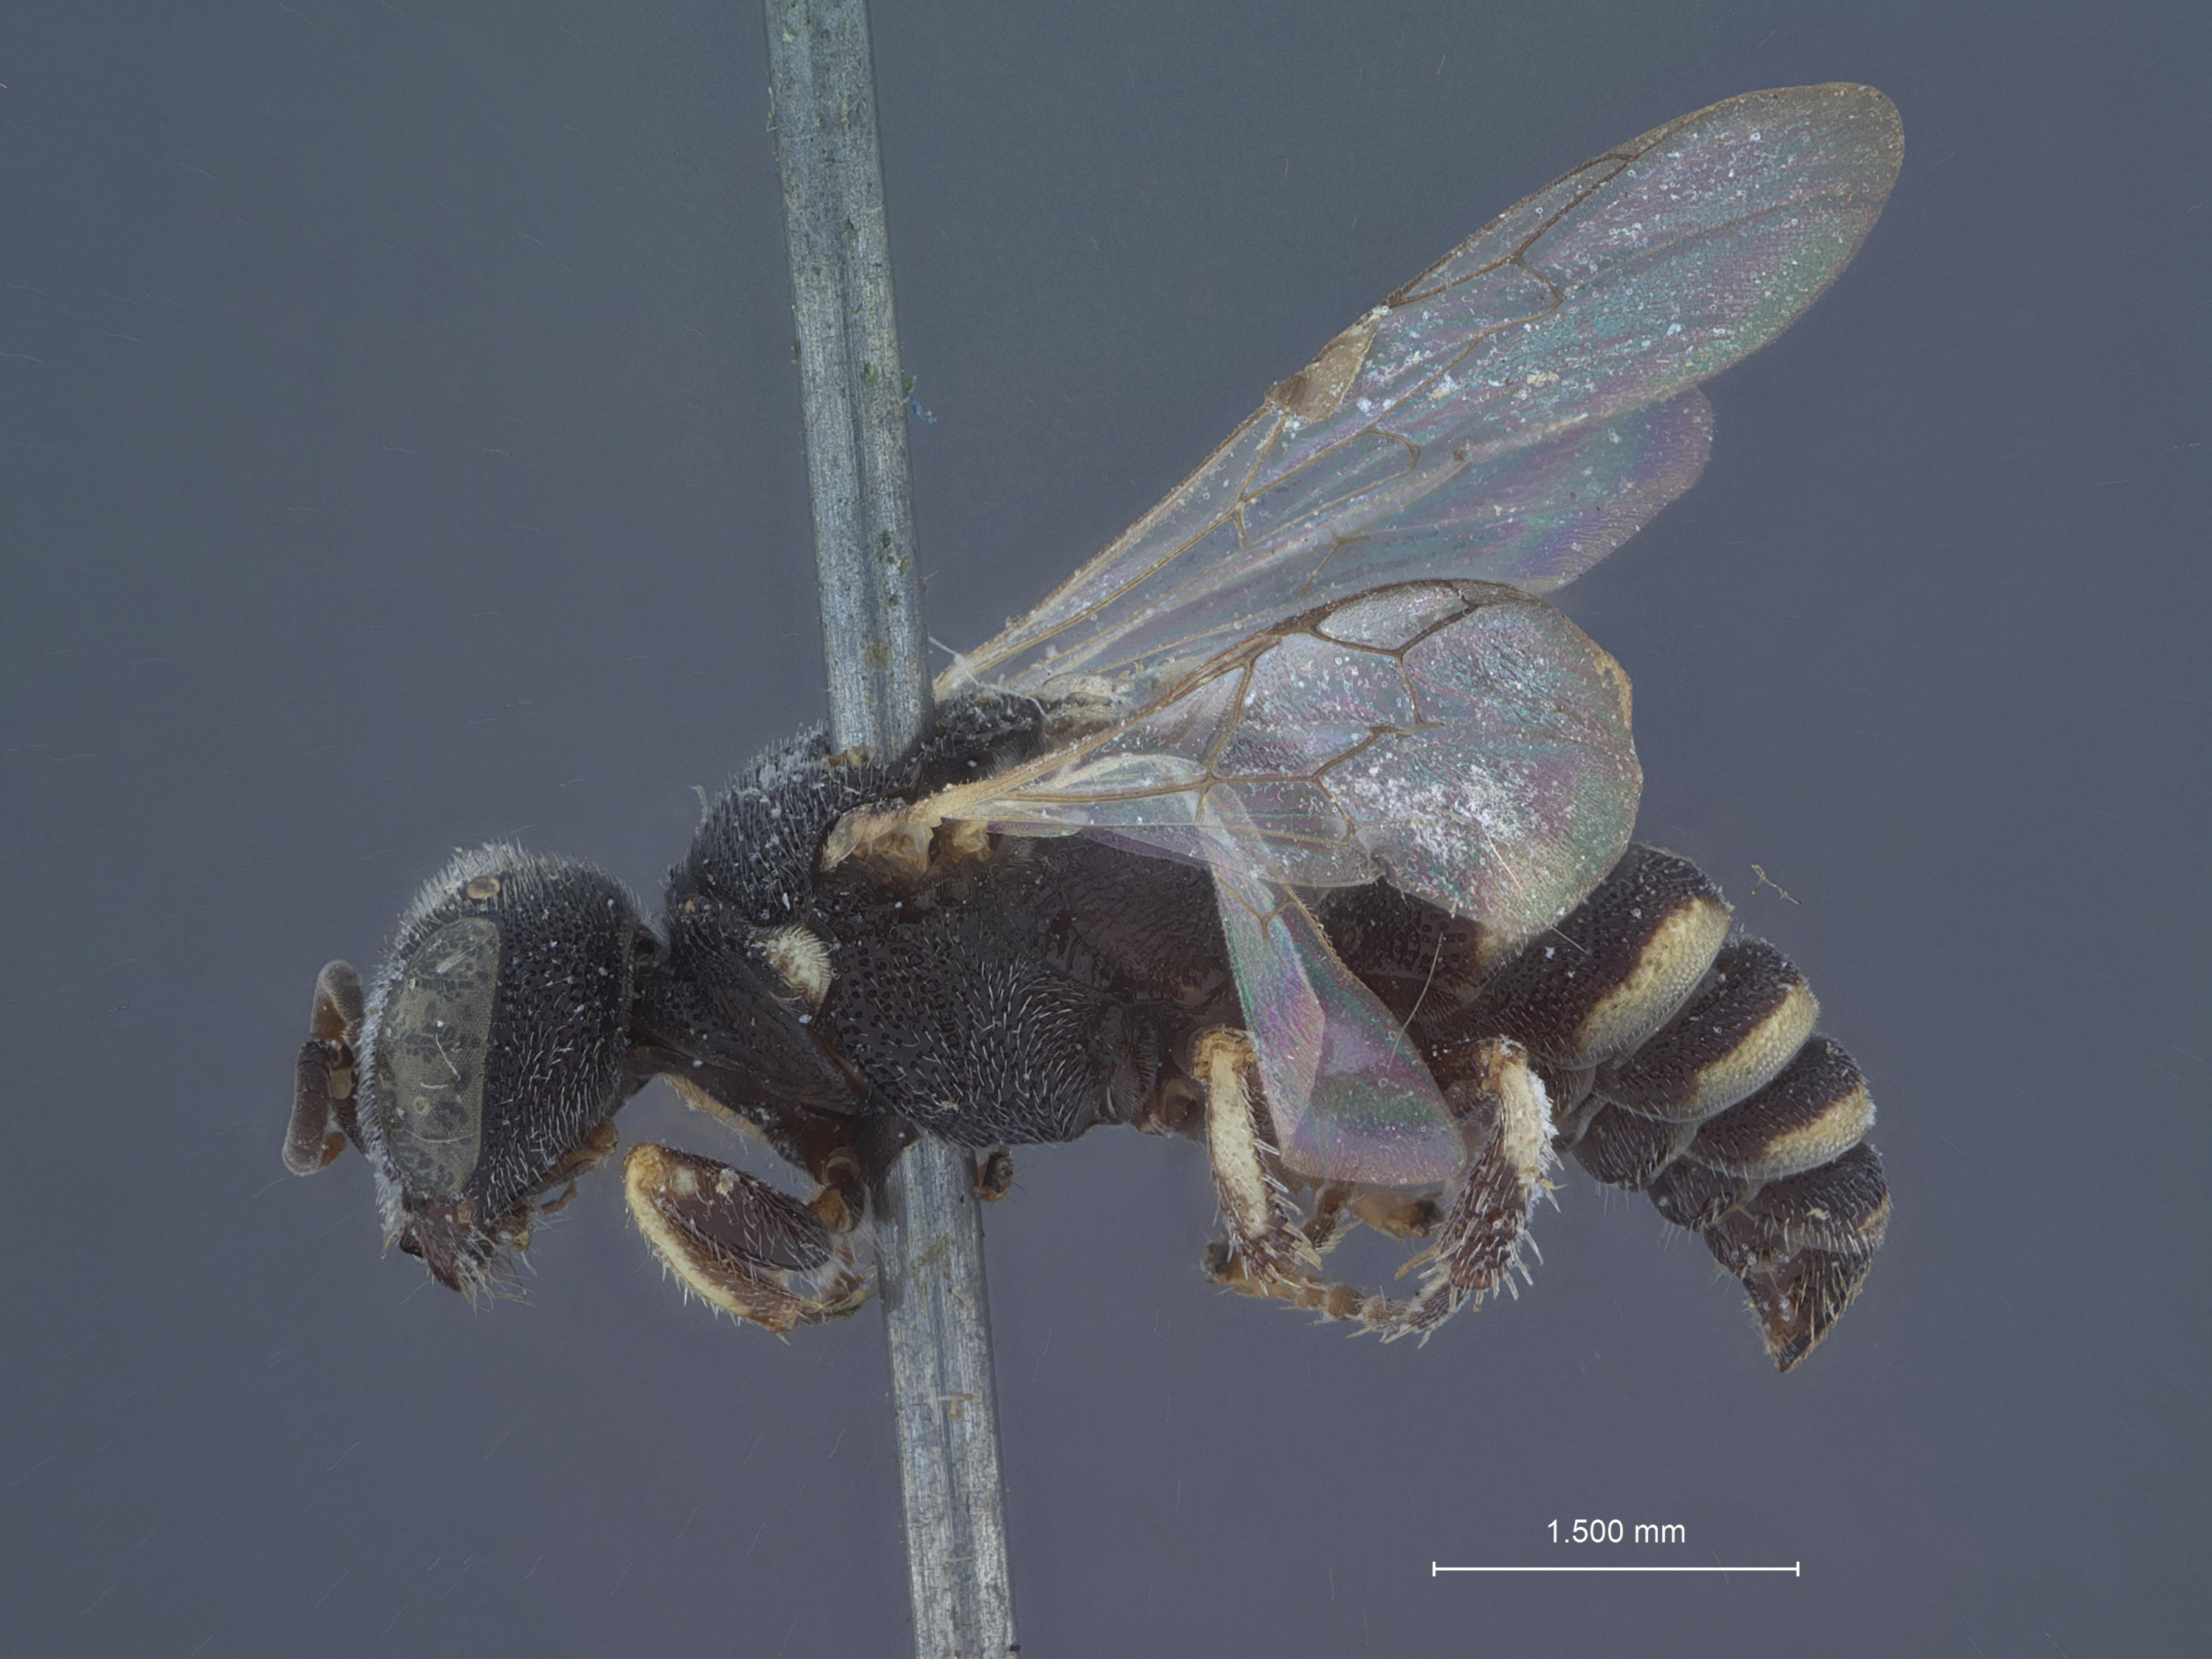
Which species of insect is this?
Oxybelus acutus
